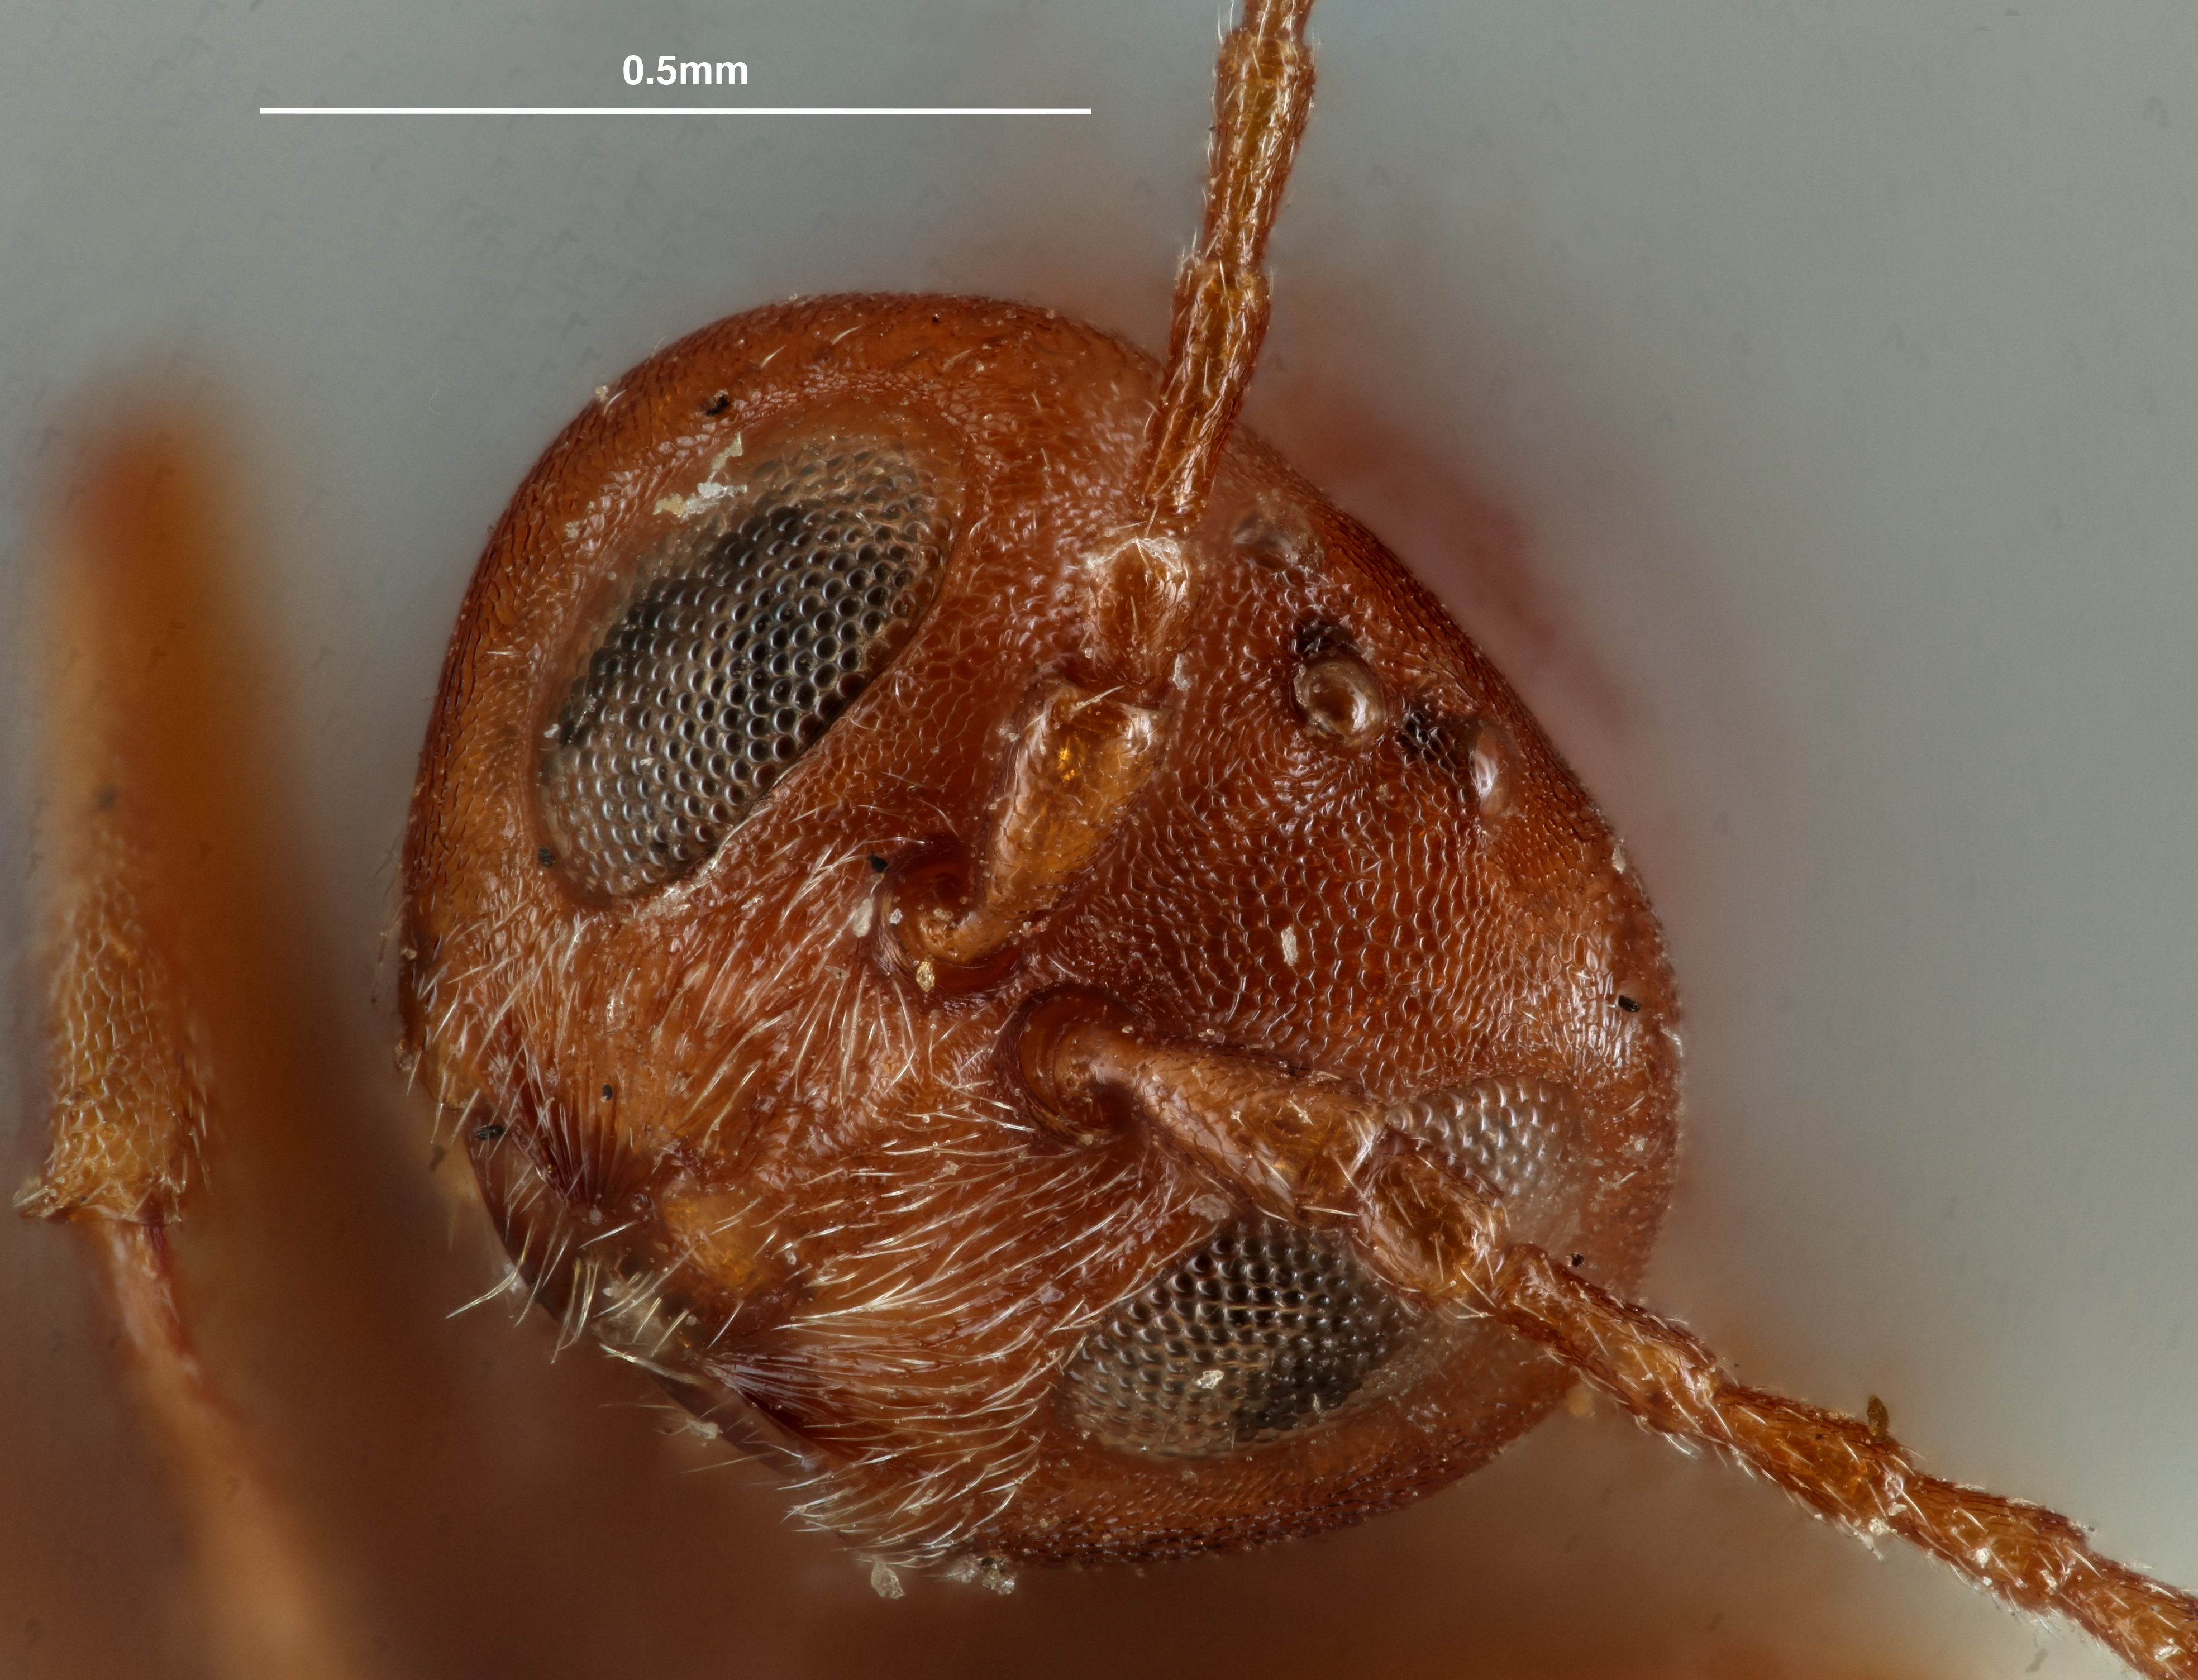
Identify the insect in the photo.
Eumayria herberti
